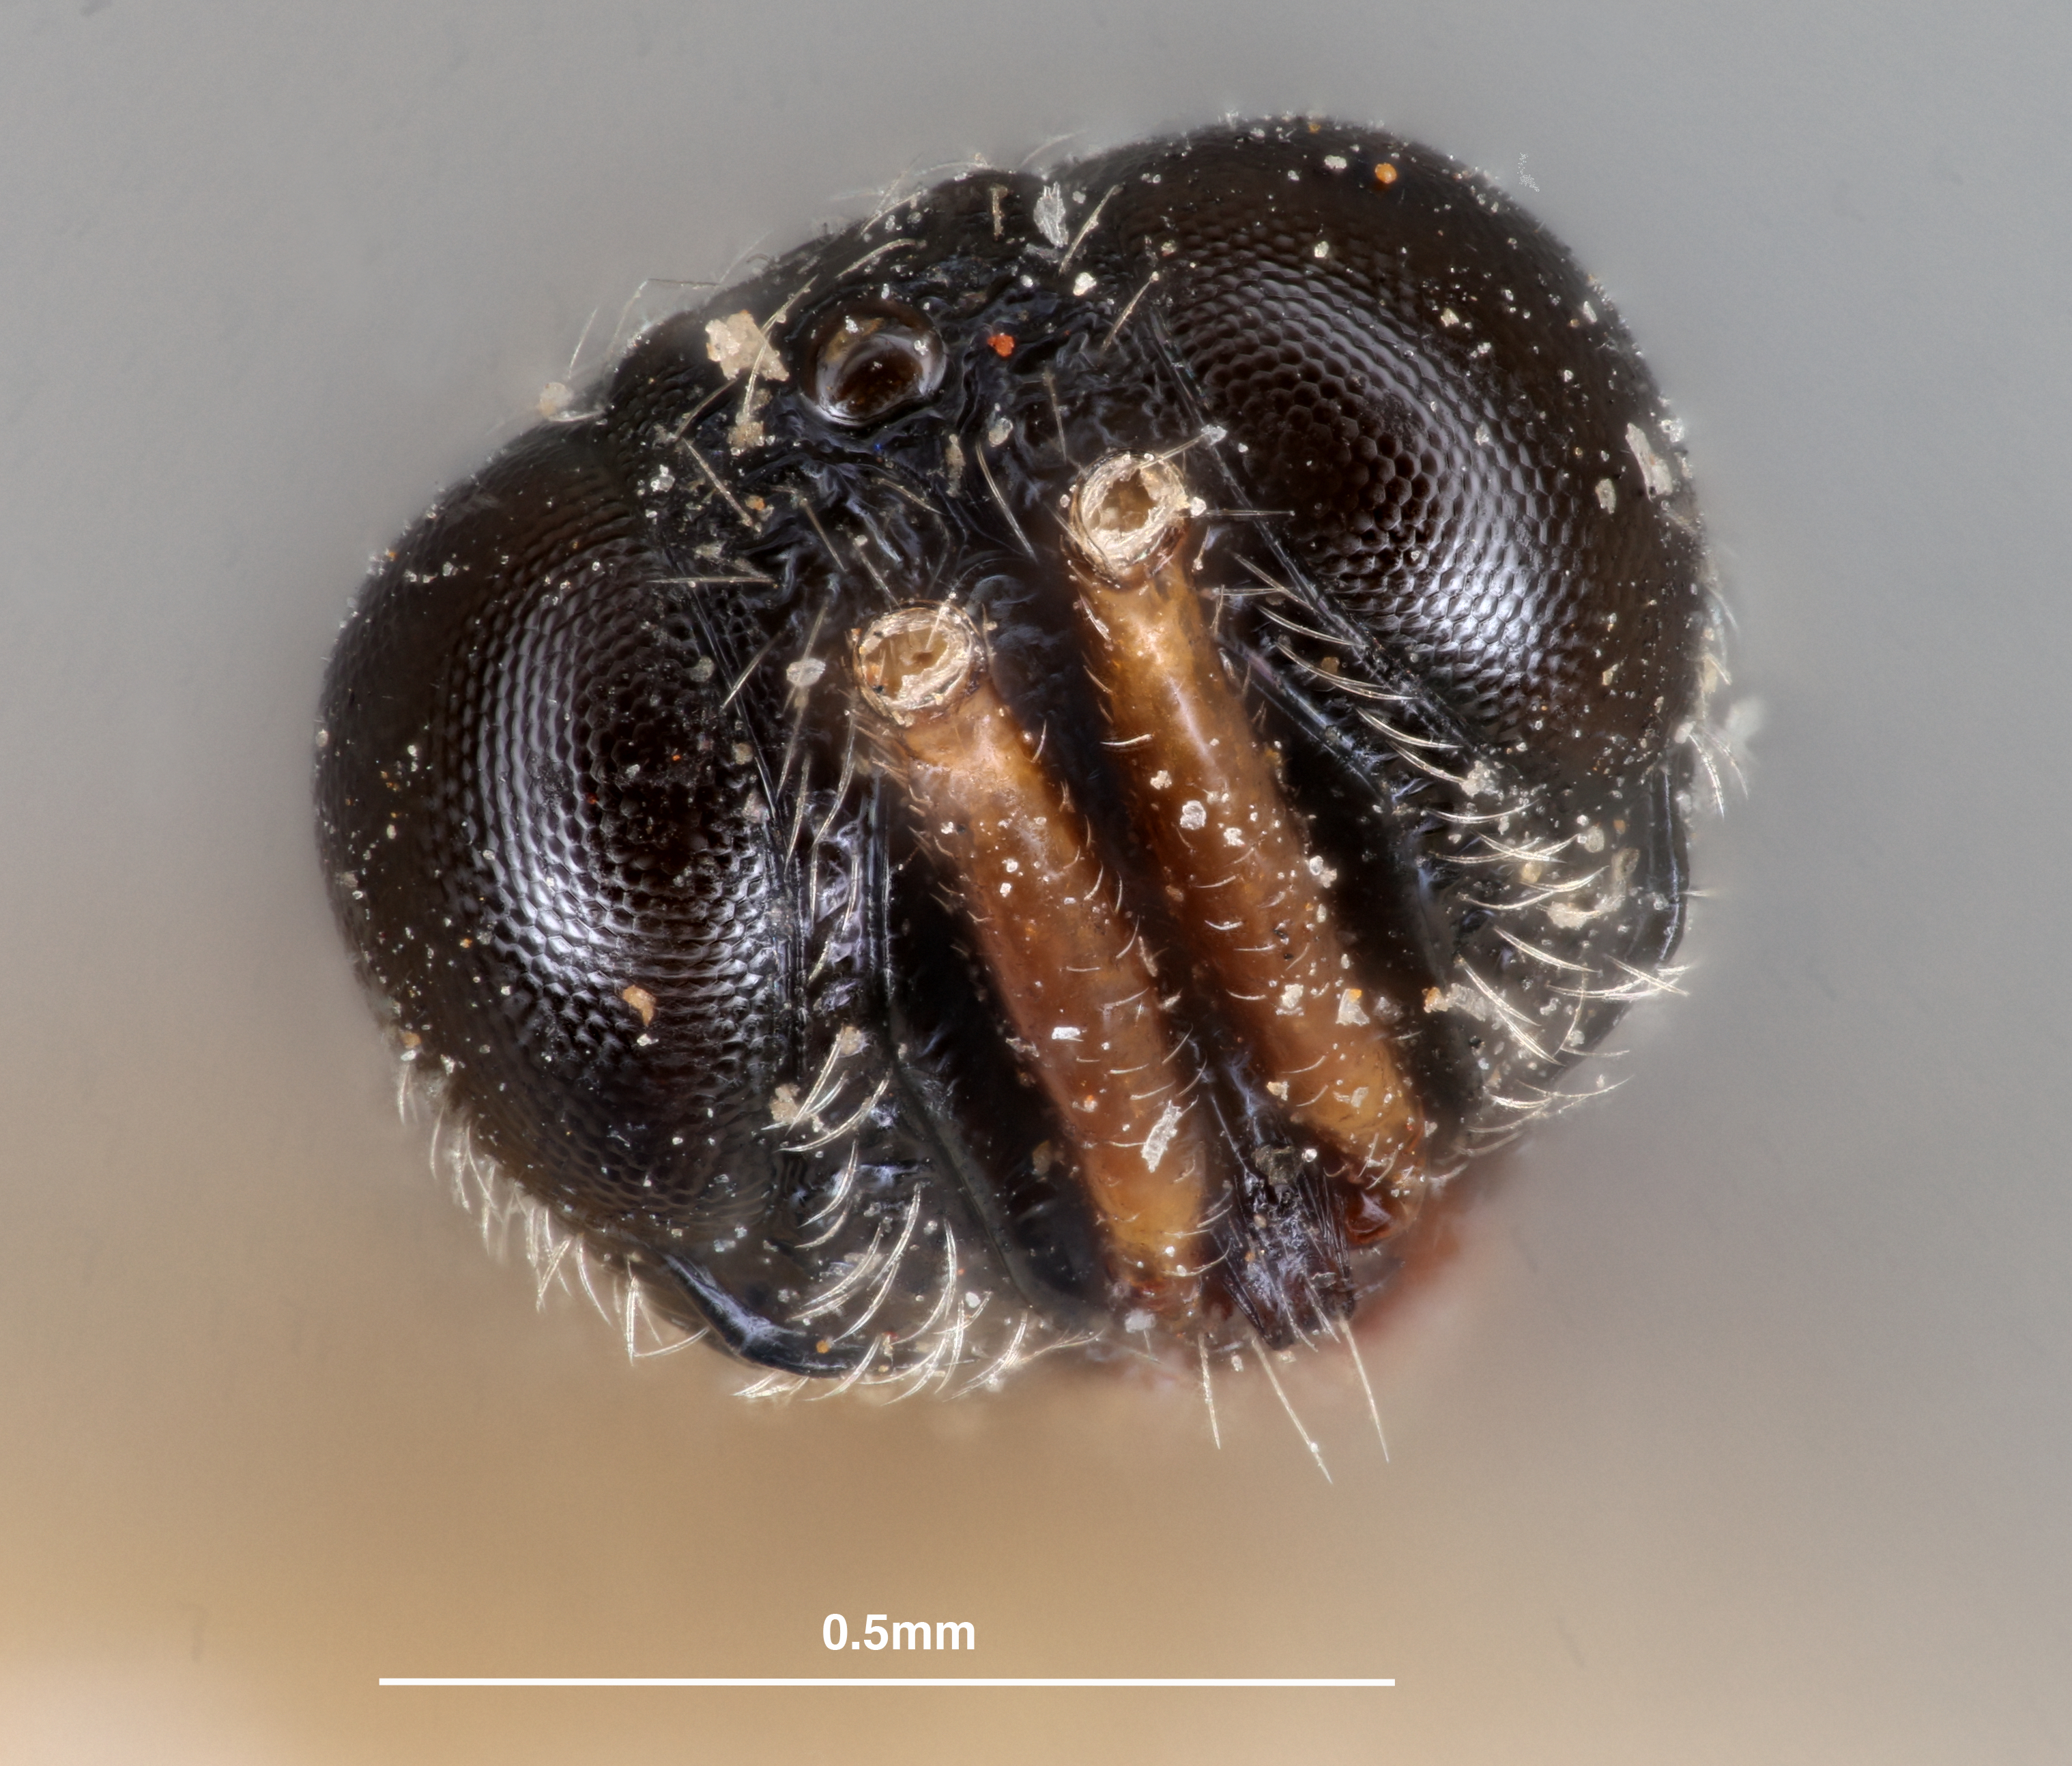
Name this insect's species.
Baryconus bispinosus
